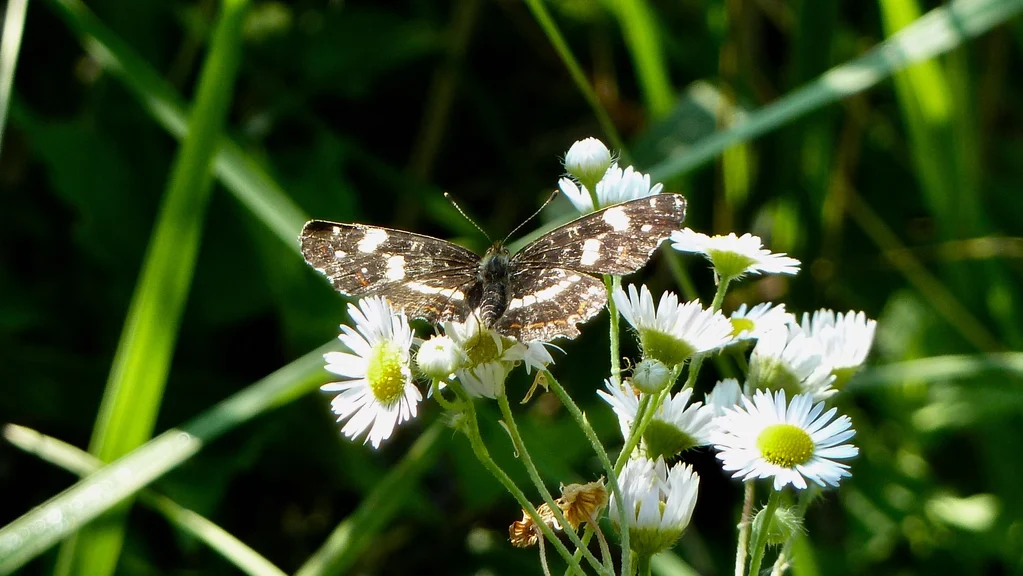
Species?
Araschnia levana
